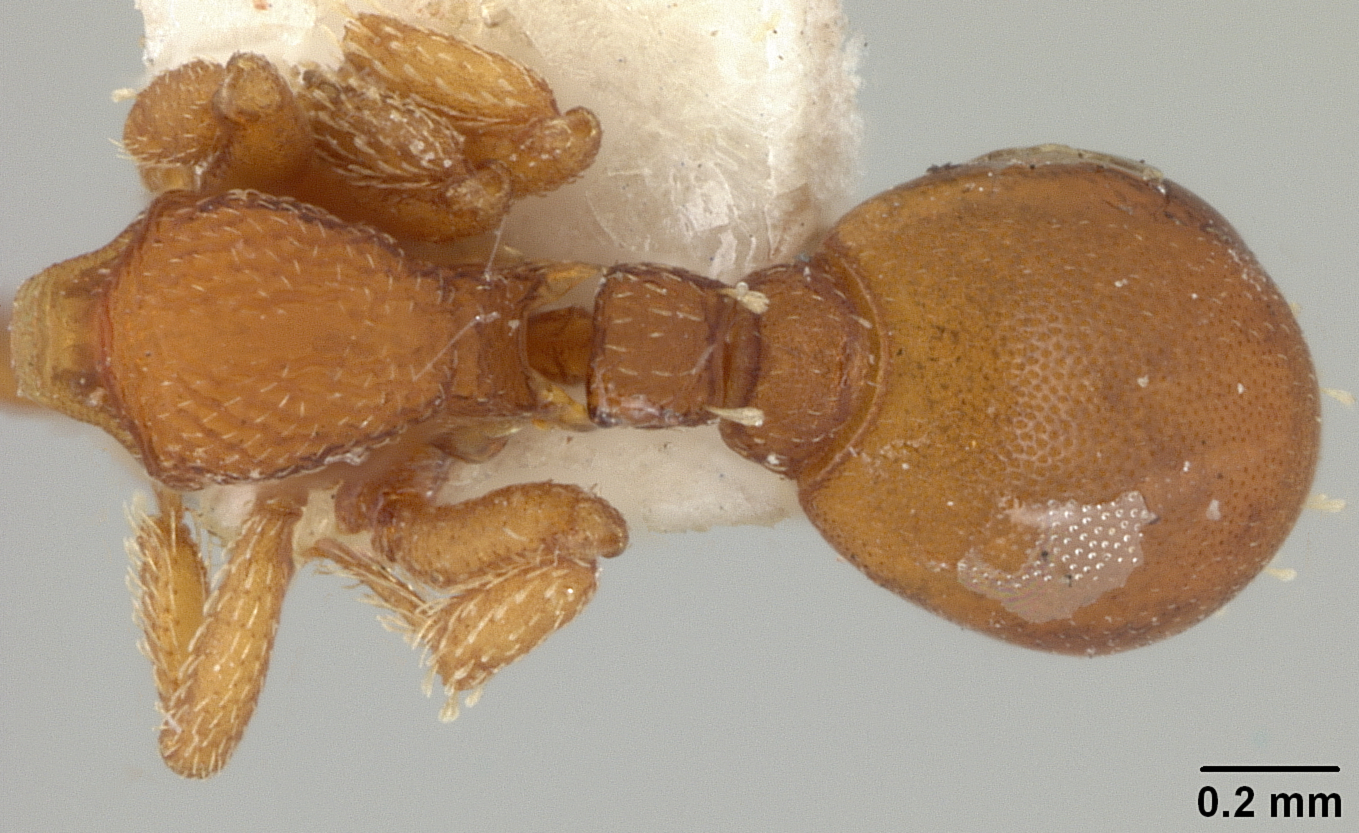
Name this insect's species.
Rhopalothrix simoni
